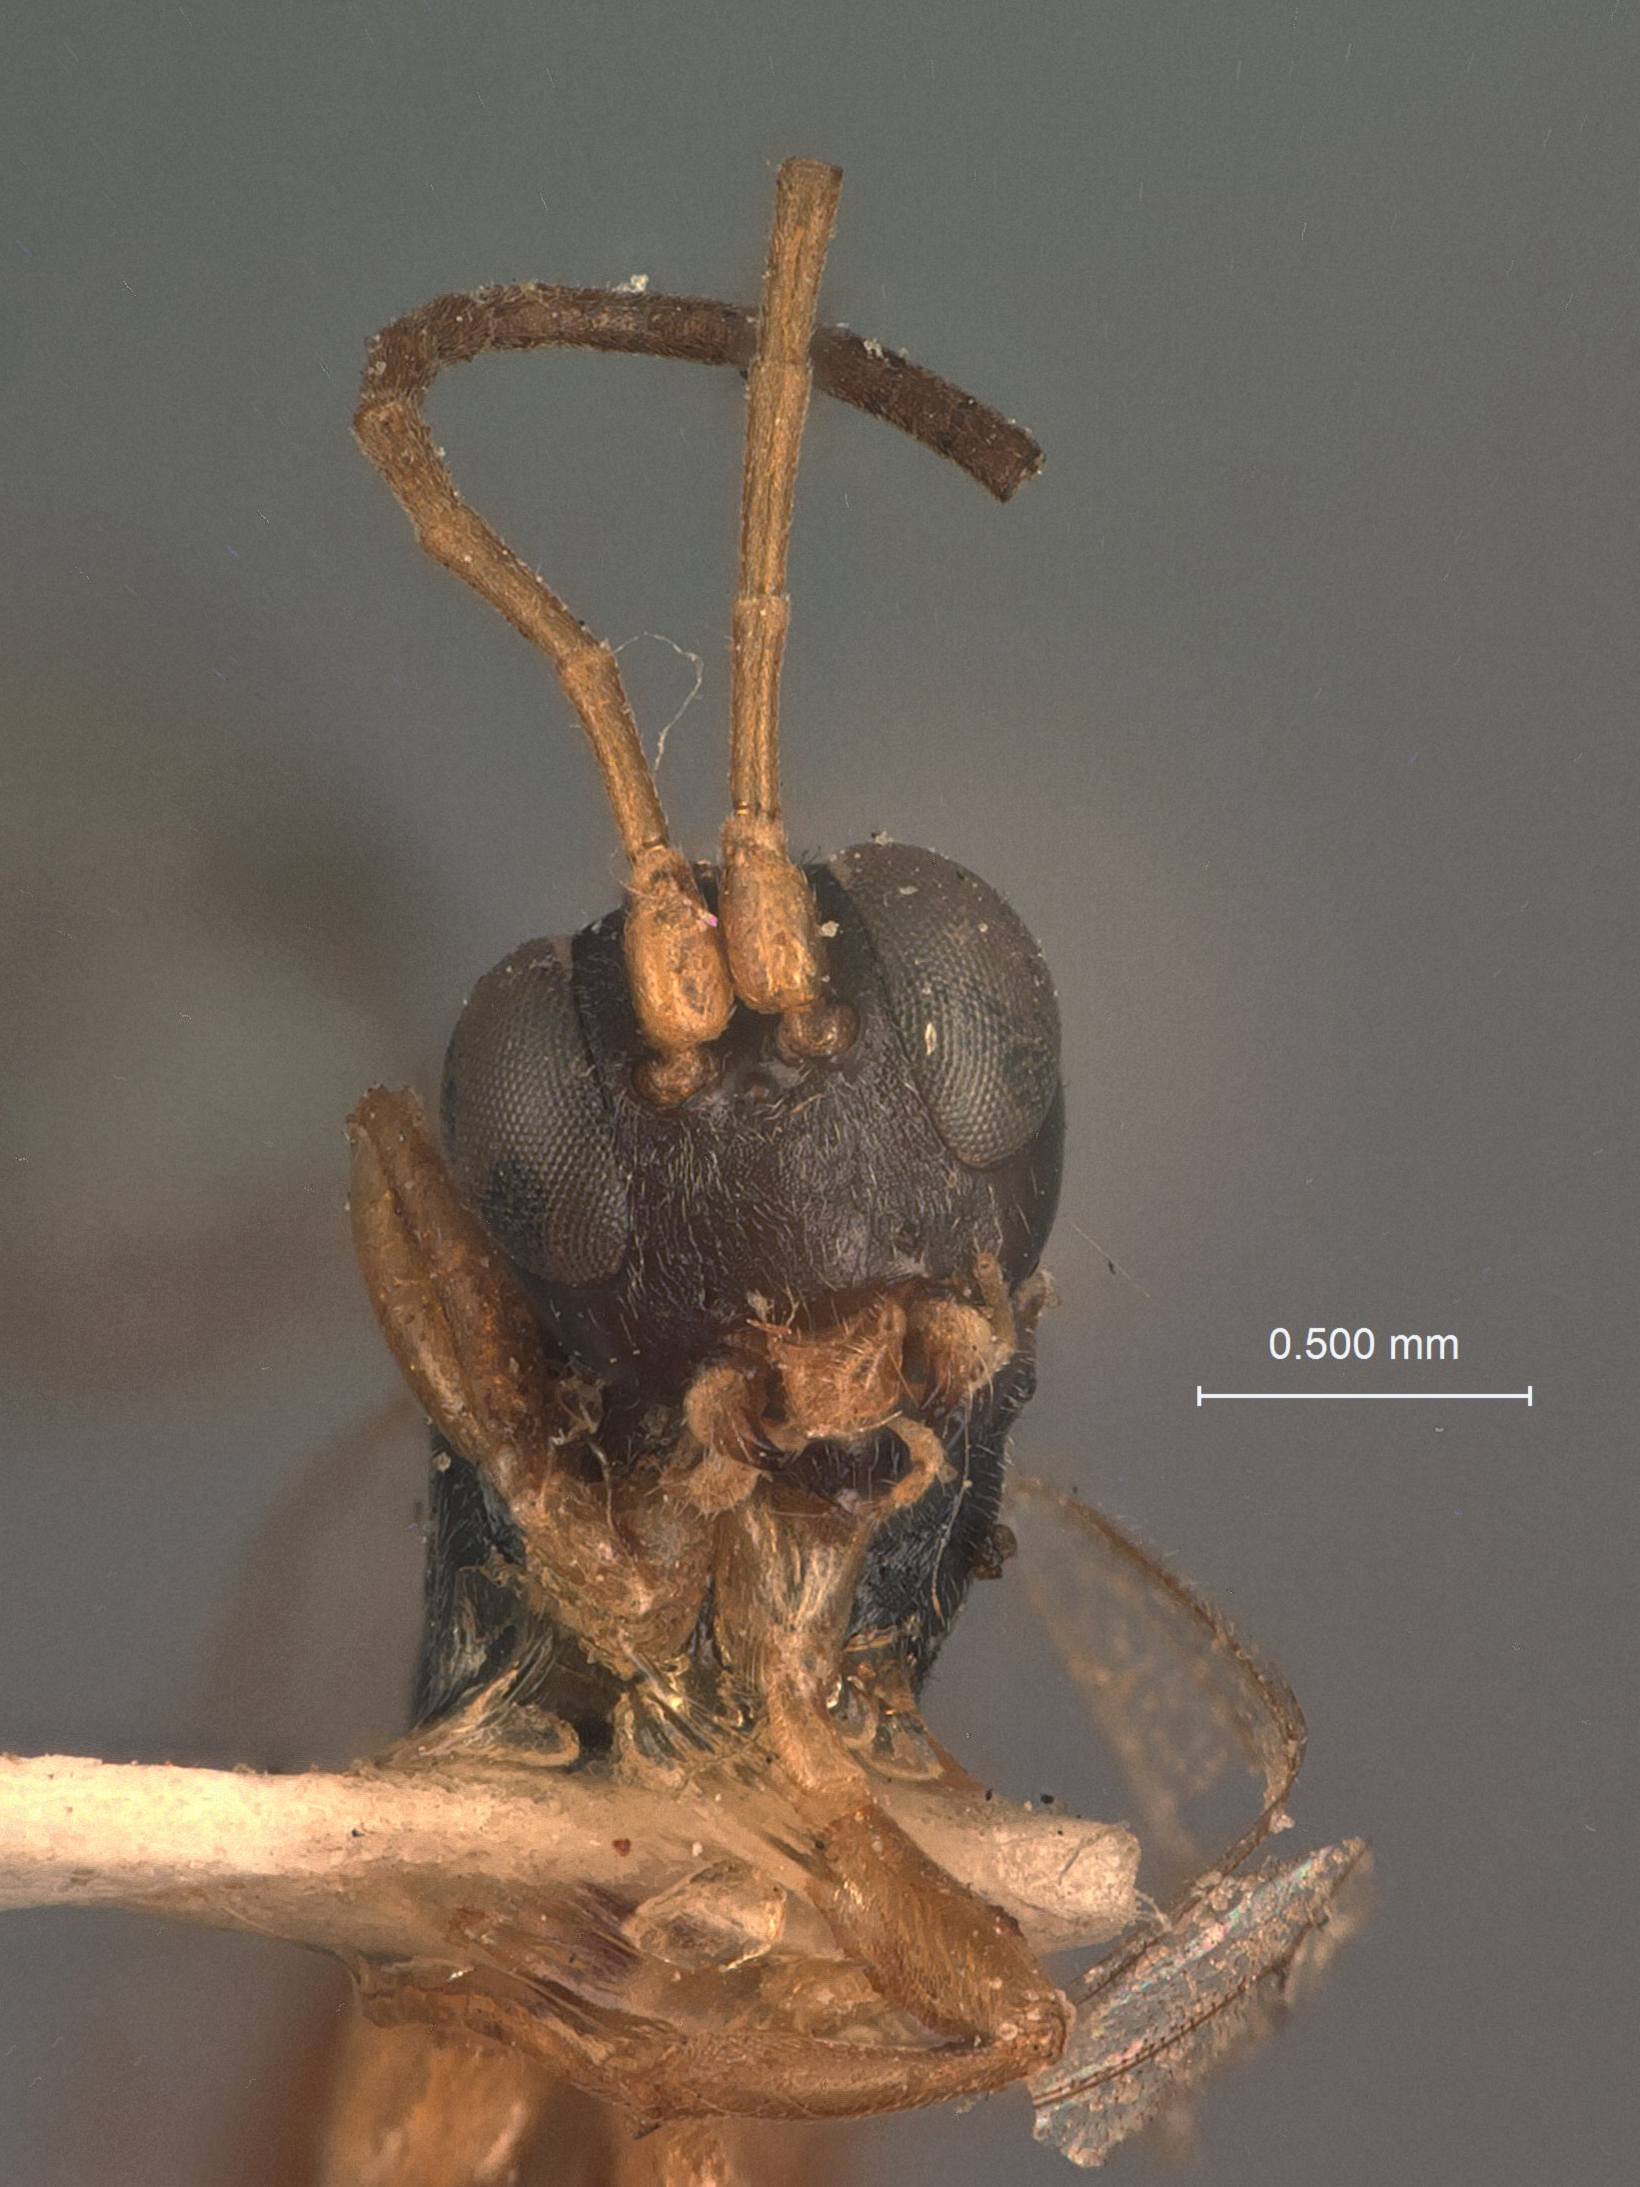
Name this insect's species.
Hemiteles virginiensis
